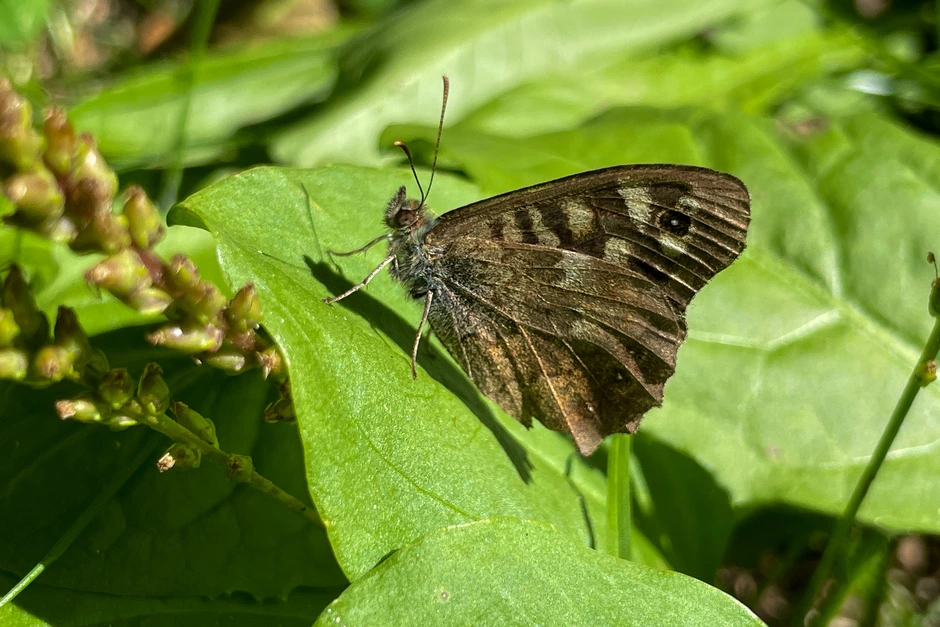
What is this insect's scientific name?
Pararge aegeria
